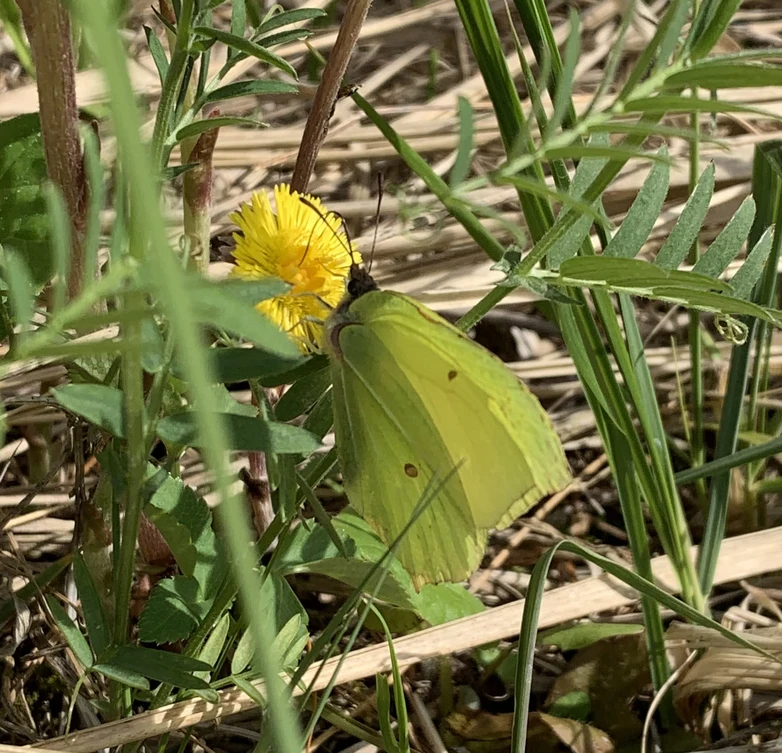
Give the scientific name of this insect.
Gonepteryx rhamni
